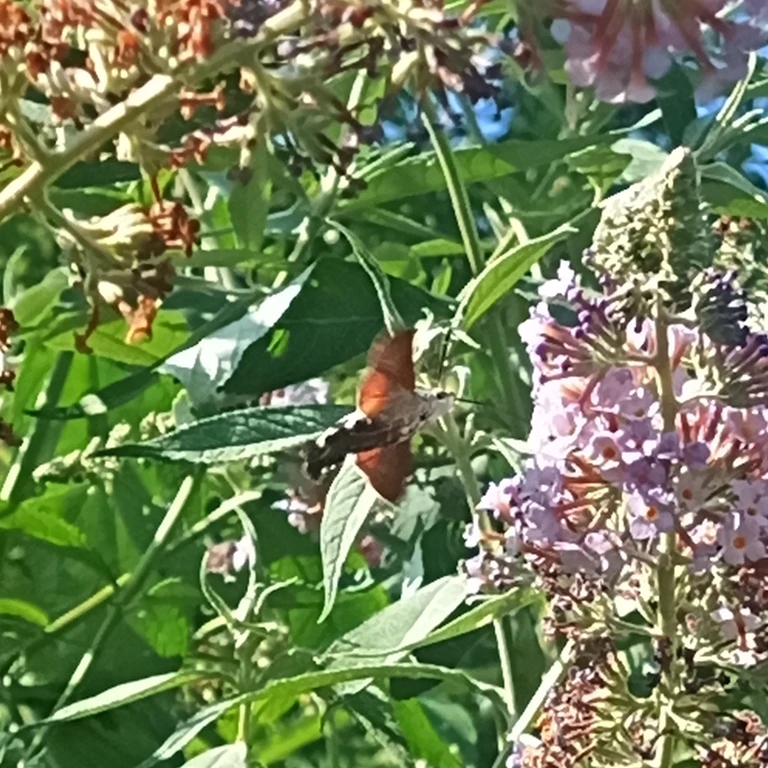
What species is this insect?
Macroglossum stellatarum
